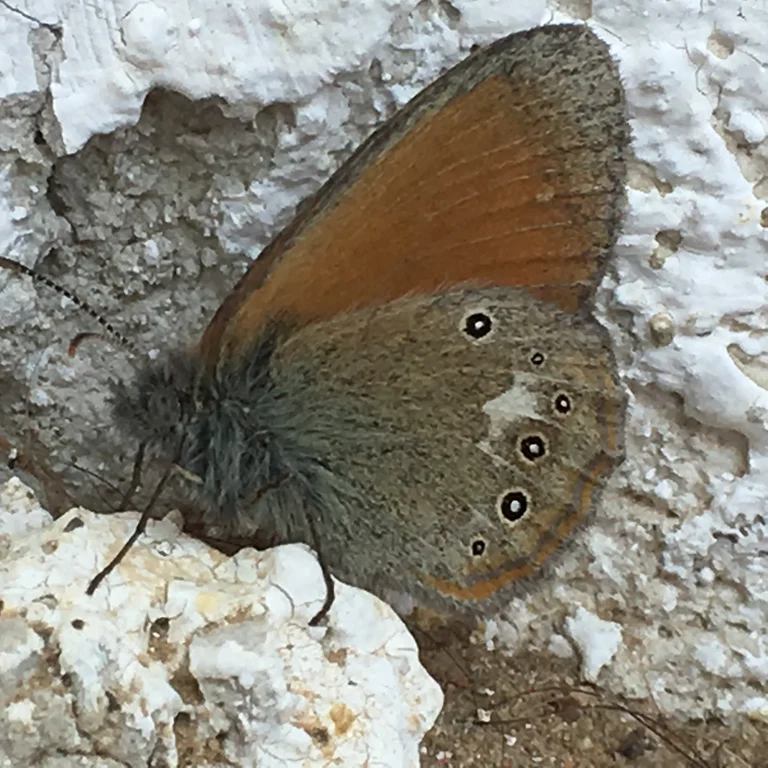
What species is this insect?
Coenonympha glycerion (also Coenonympha iphis)
